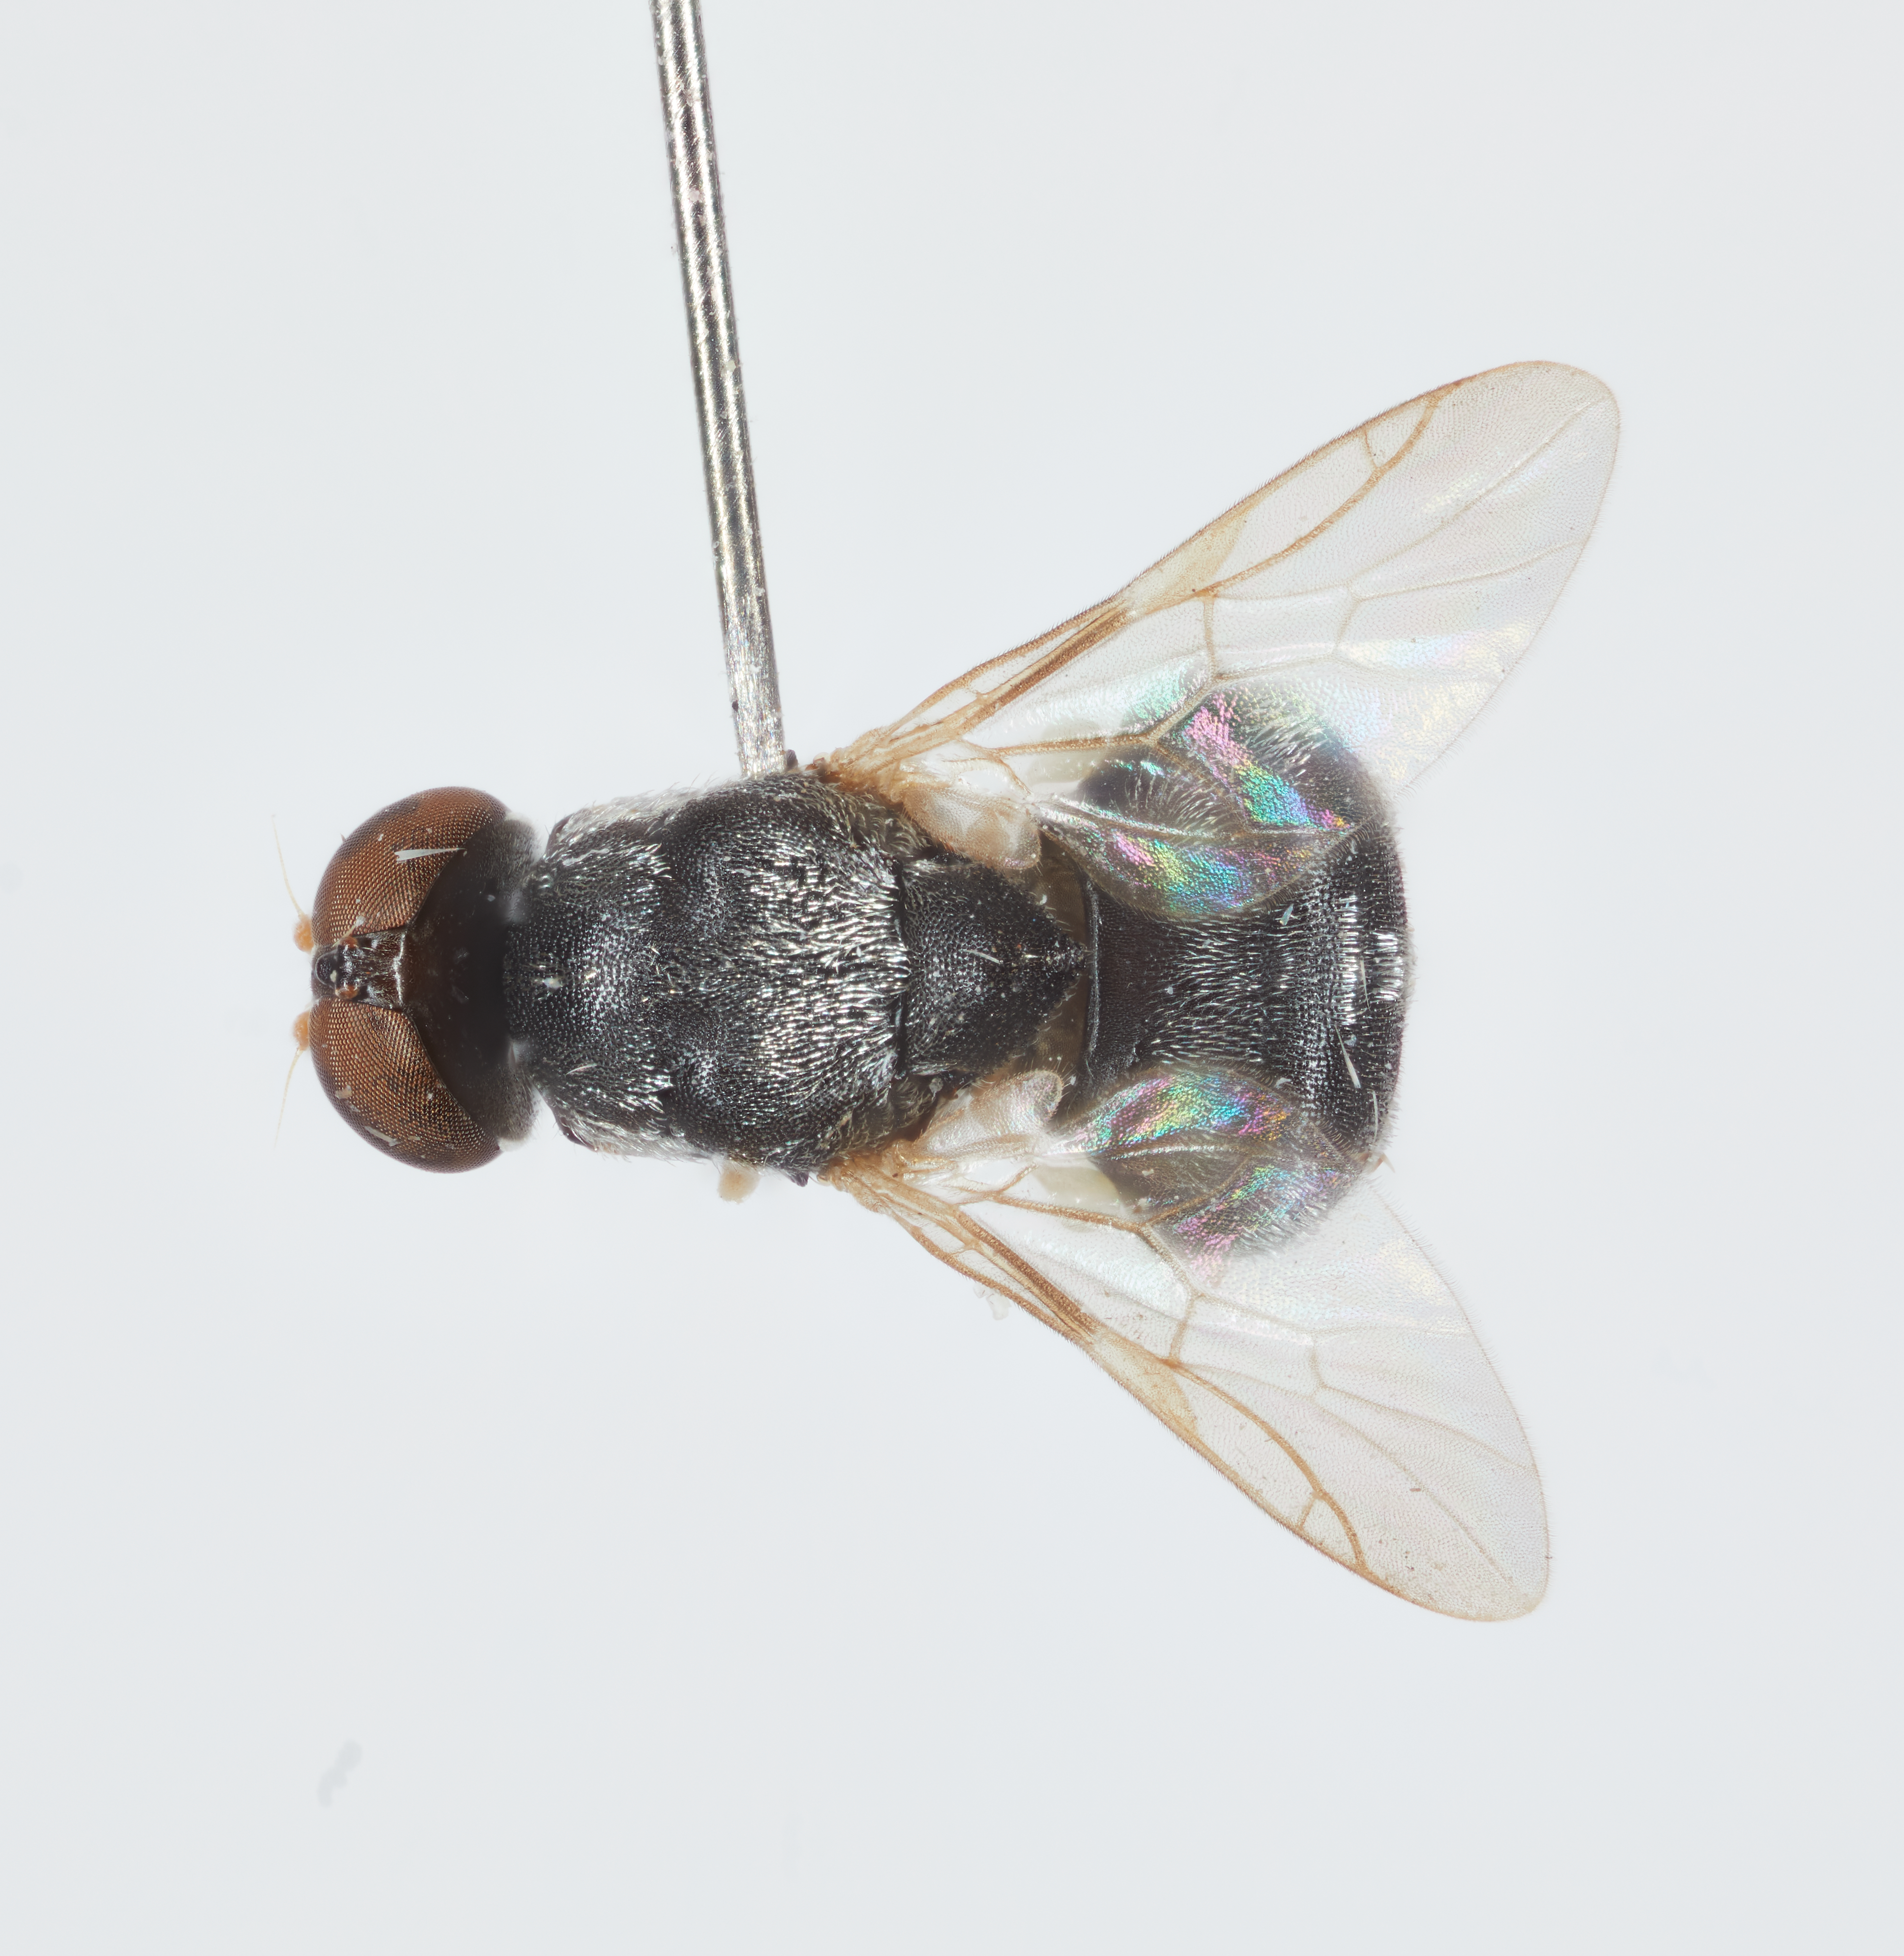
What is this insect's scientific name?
Brachyodina janestanleyae
